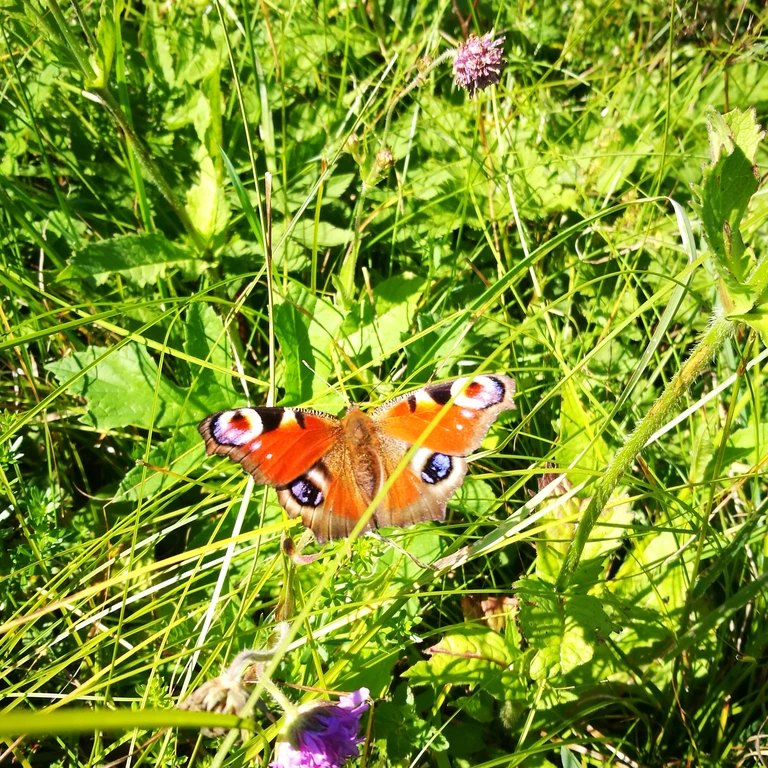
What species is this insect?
Aglais io
